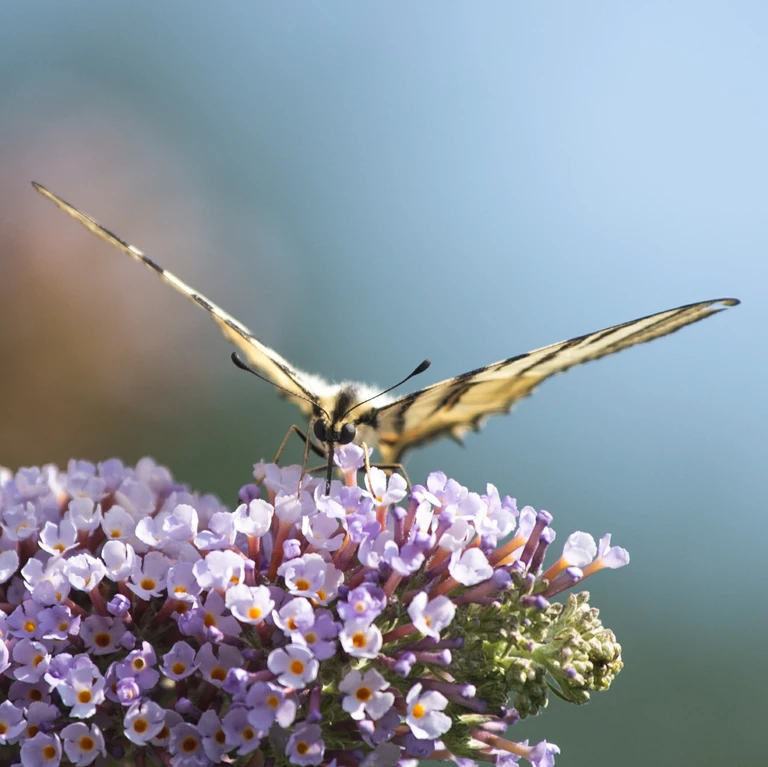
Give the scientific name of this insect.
Iphiclides podalirius
